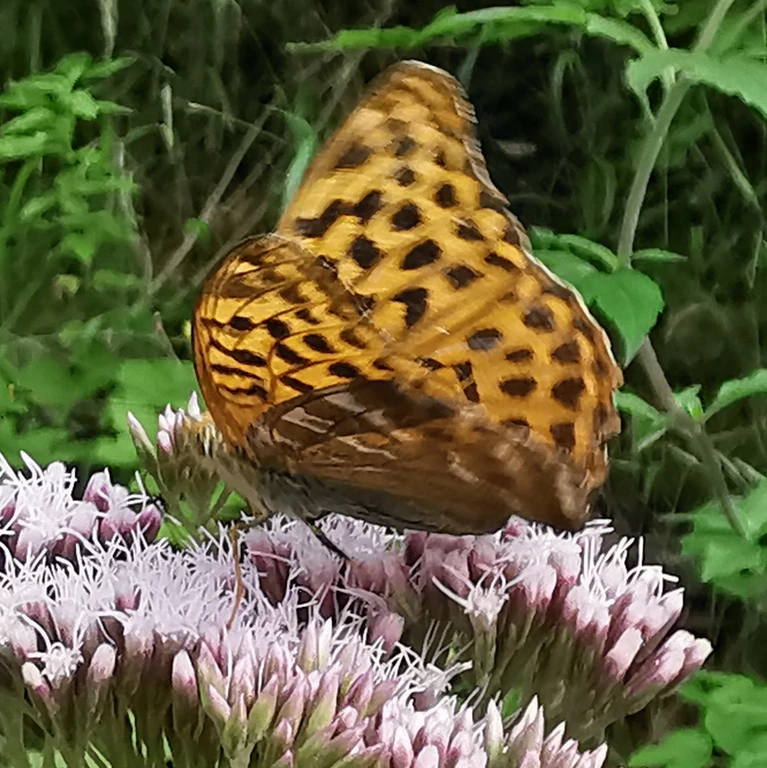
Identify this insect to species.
Argynnis paphia
